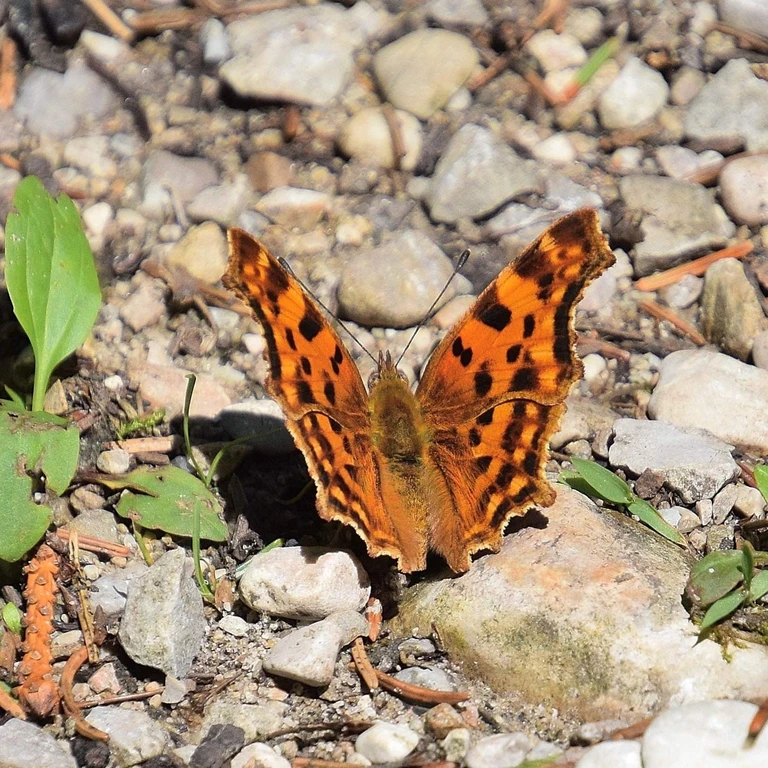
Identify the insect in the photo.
Polygonia c-album
